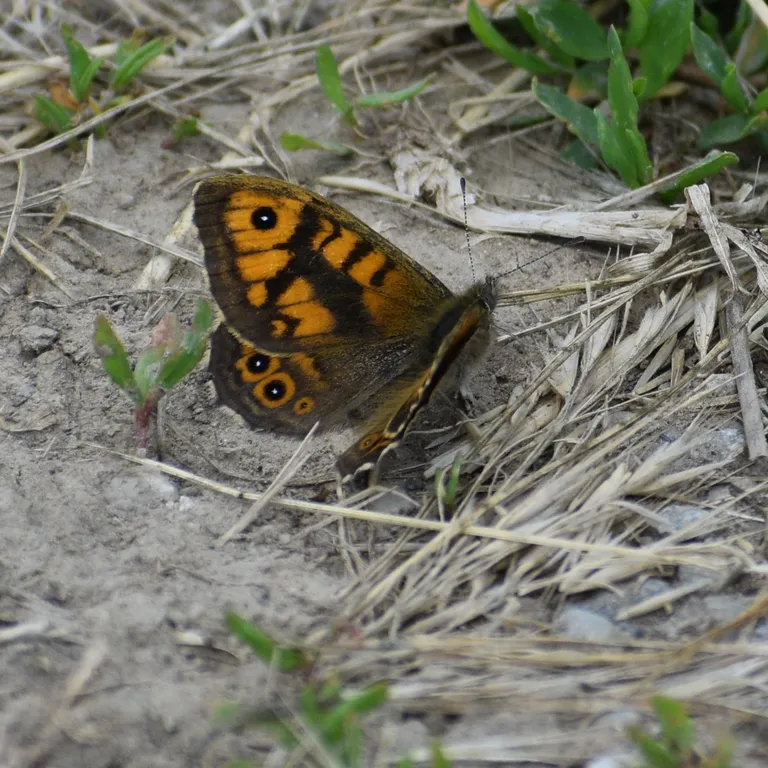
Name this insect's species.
Lasiommata megera (also Pararge megera)
